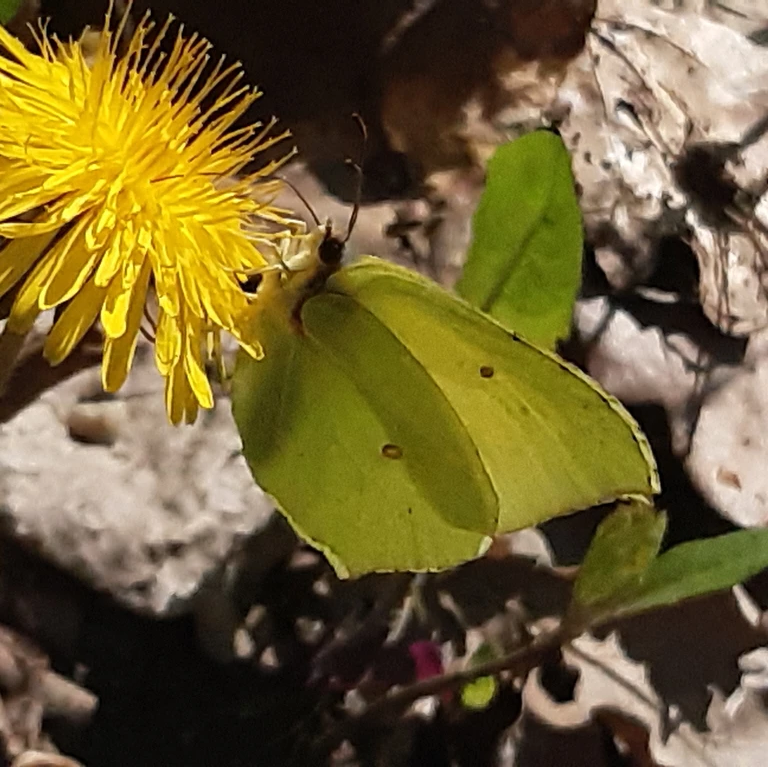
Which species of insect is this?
Gonepteryx rhamni
